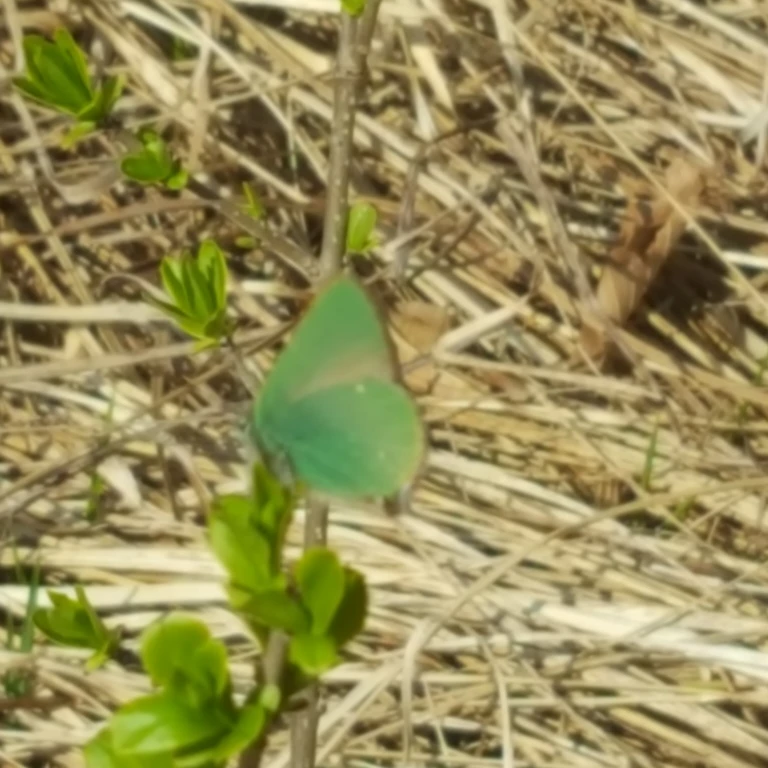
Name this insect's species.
Callophrys rubi
